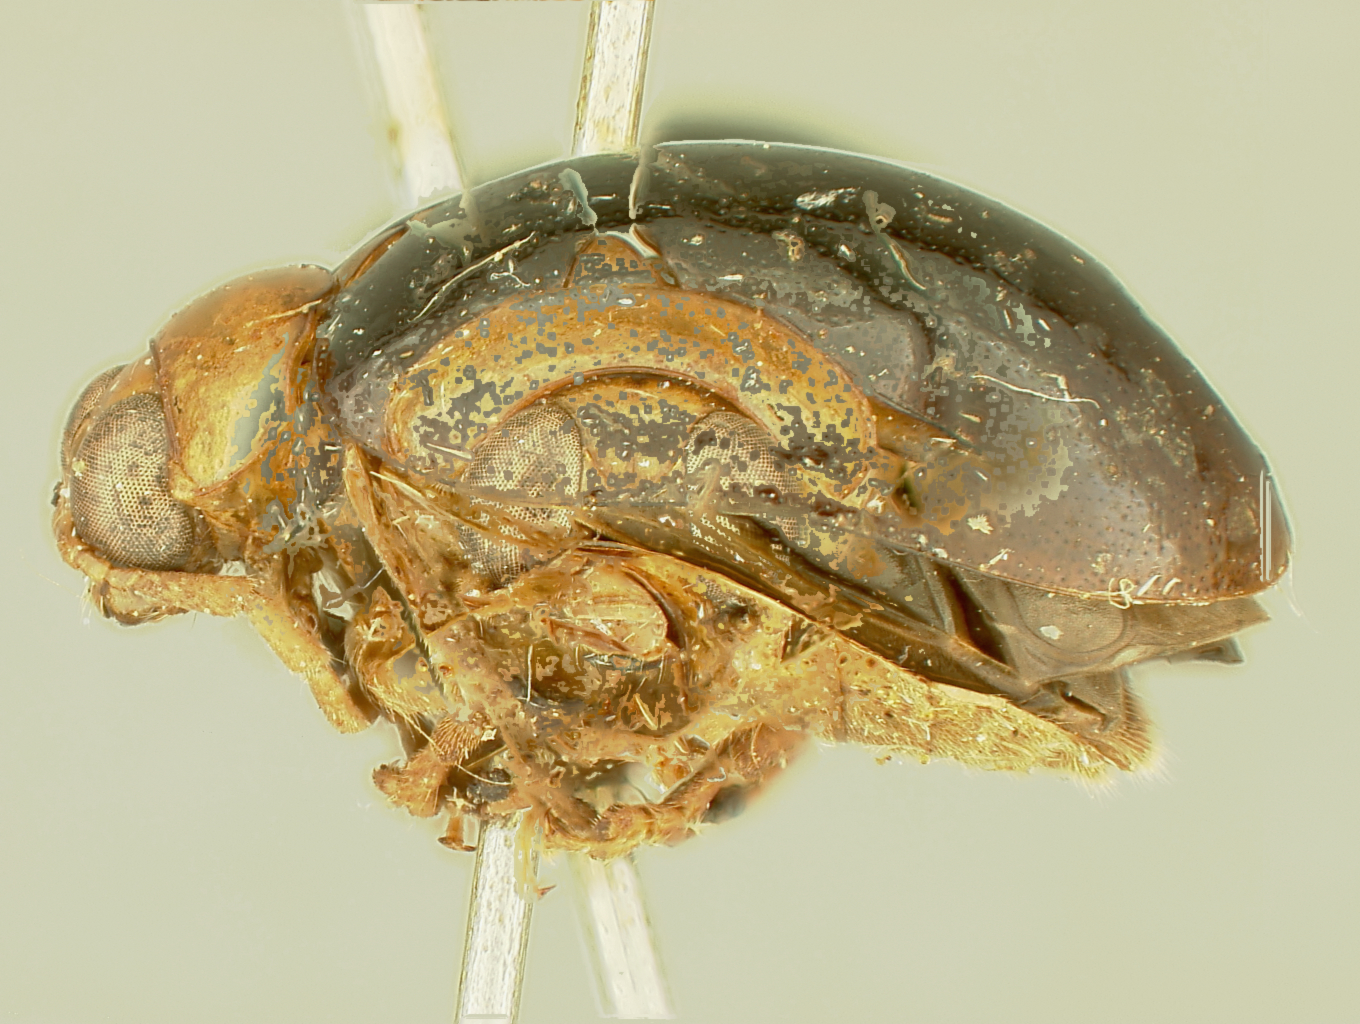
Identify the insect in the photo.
Sebaethiella nigripennis
